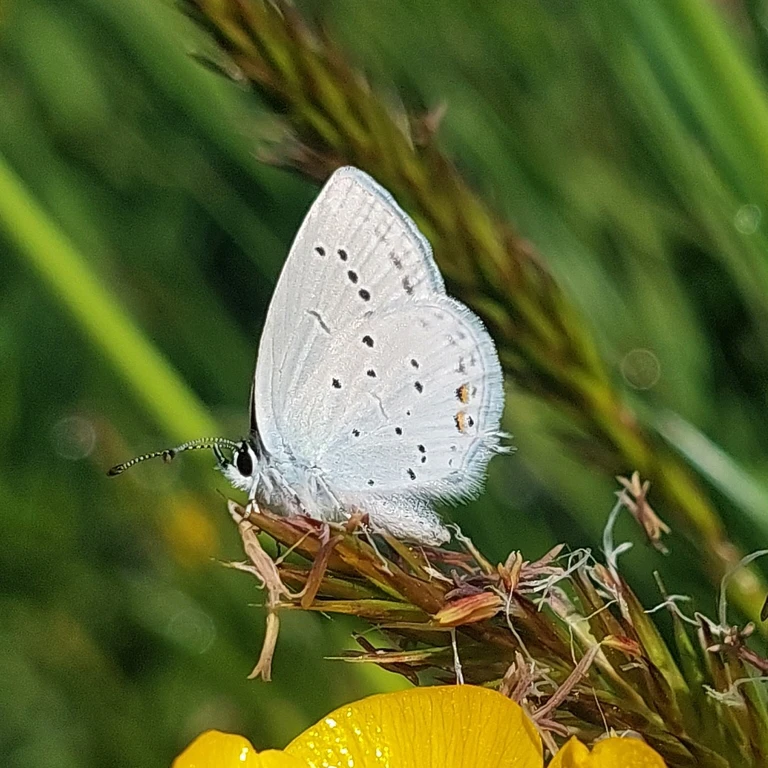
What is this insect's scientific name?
Cupido argiades (also Elkalyce argiades)
